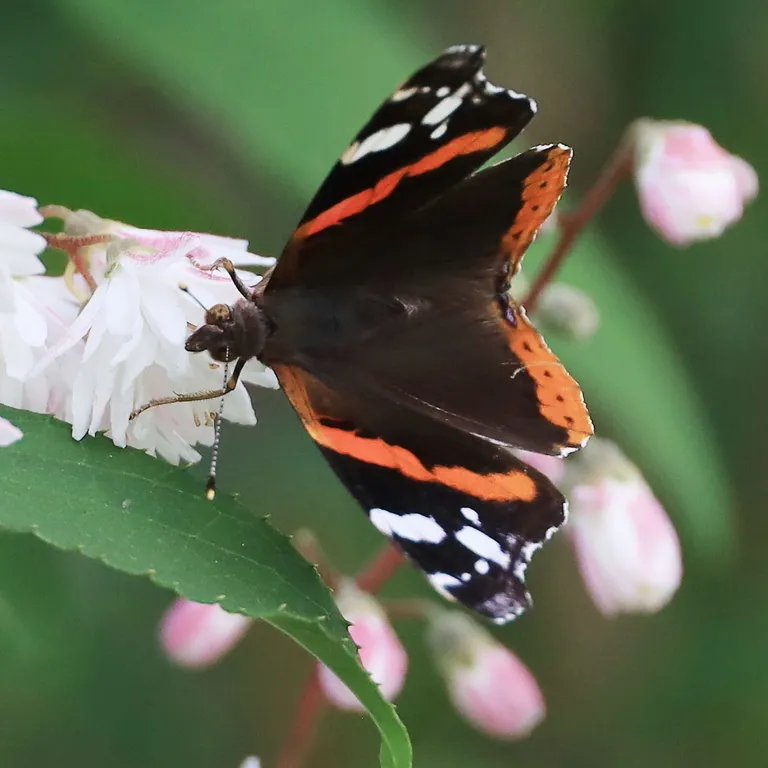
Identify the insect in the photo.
Vanessa atalanta
